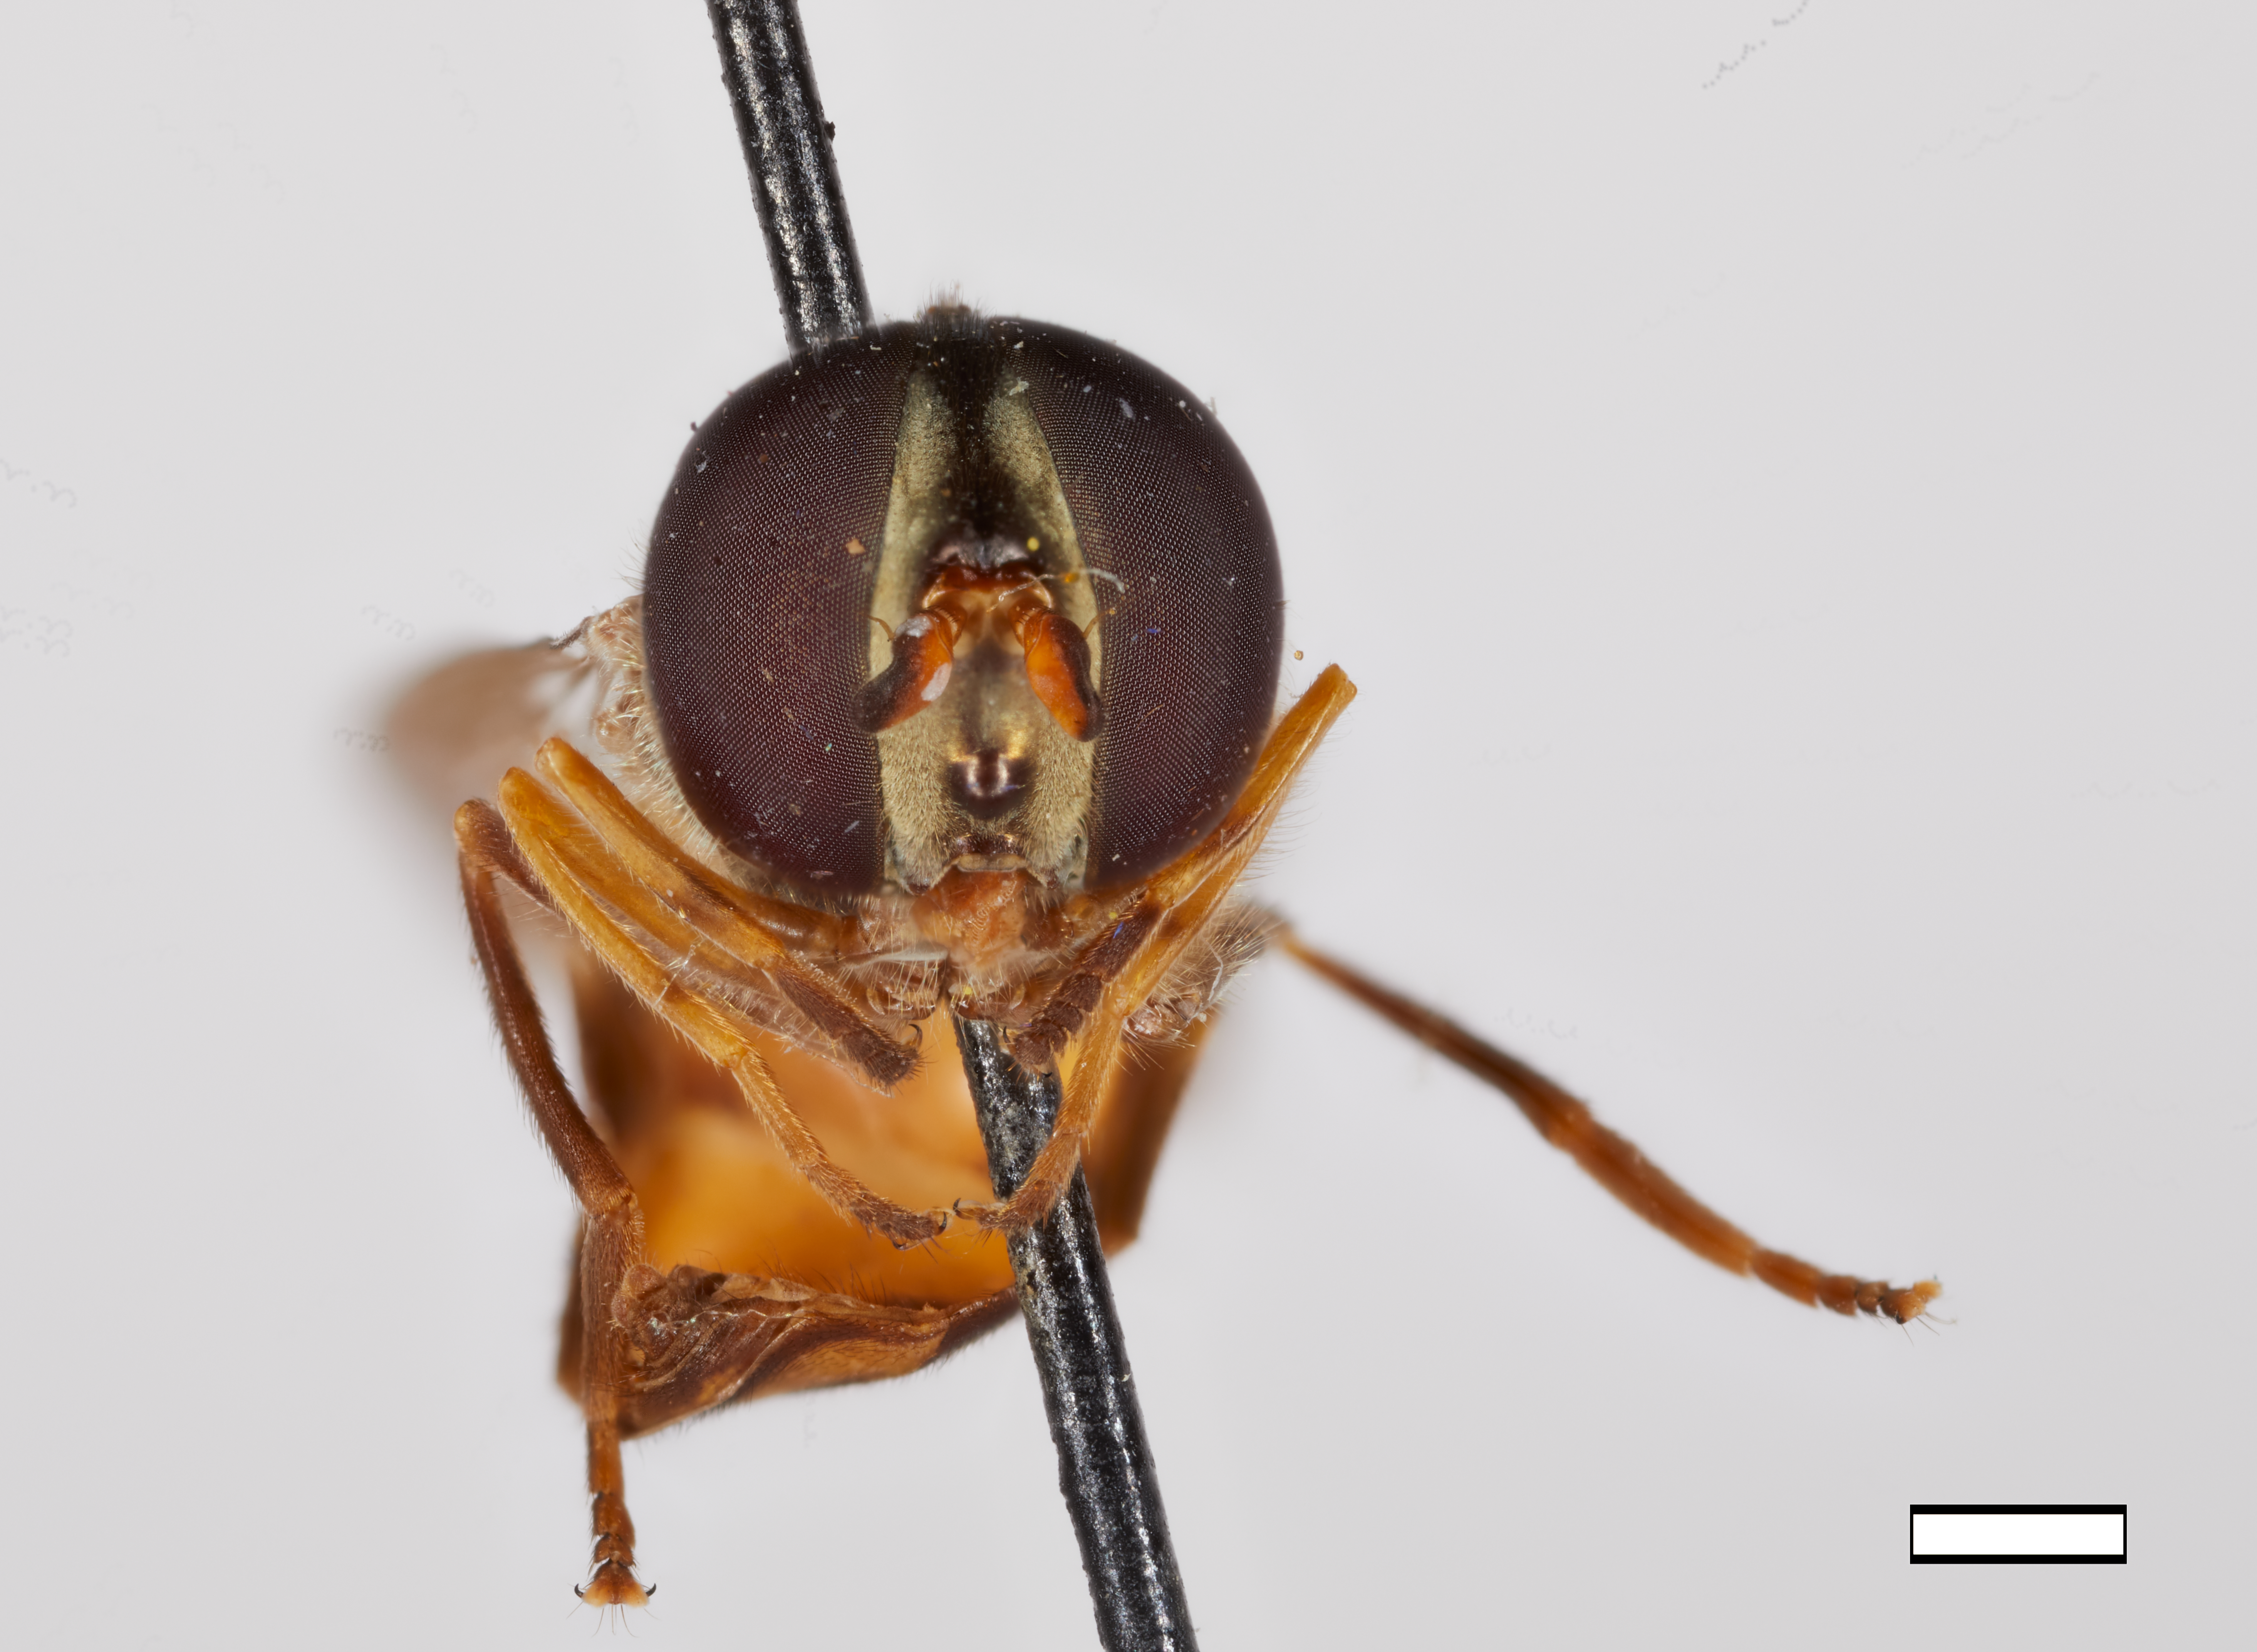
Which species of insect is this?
Xanthandrus tricinctus
